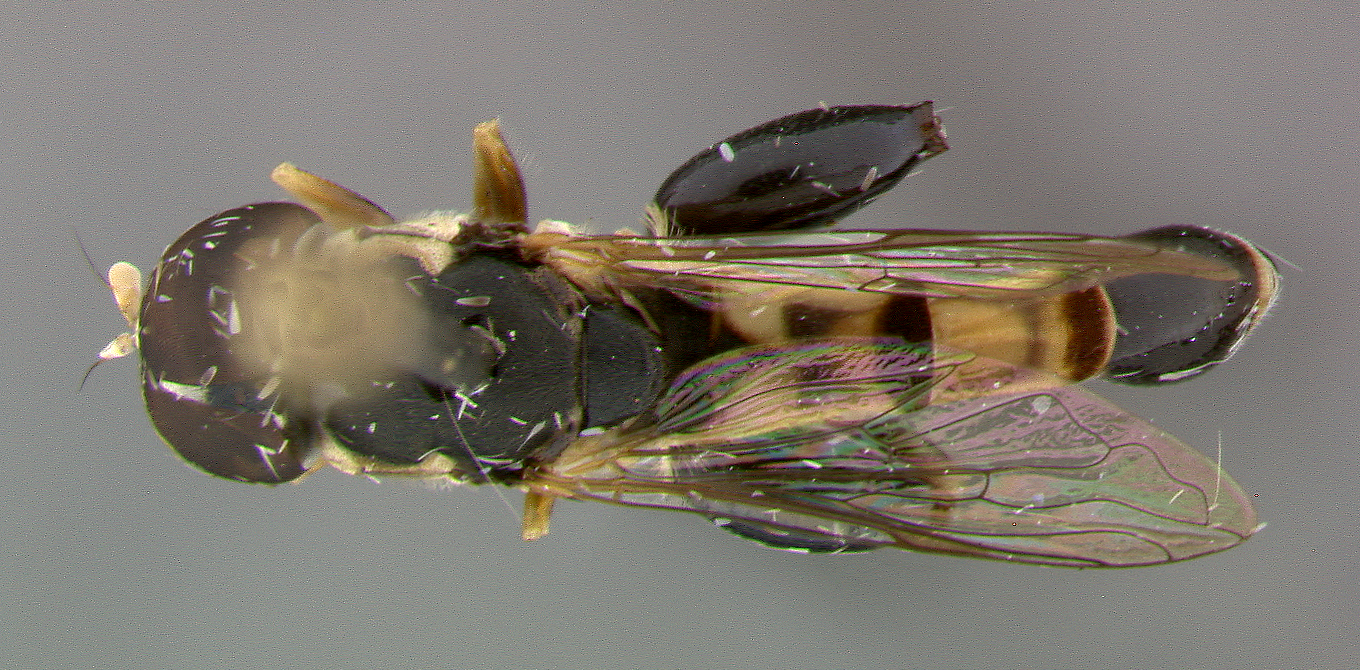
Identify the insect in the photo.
Syritta longiseta
